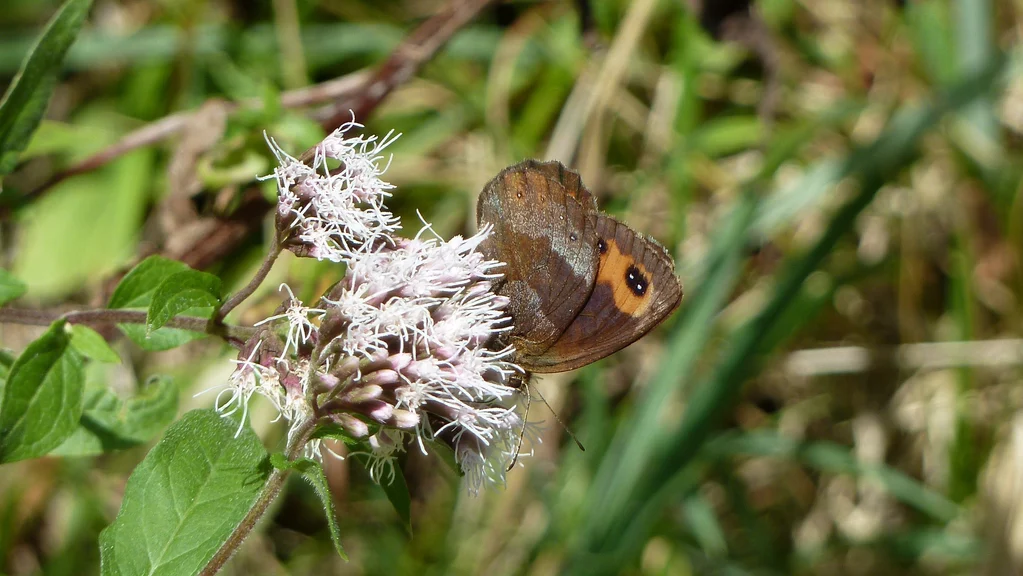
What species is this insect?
Erebia aethiops
